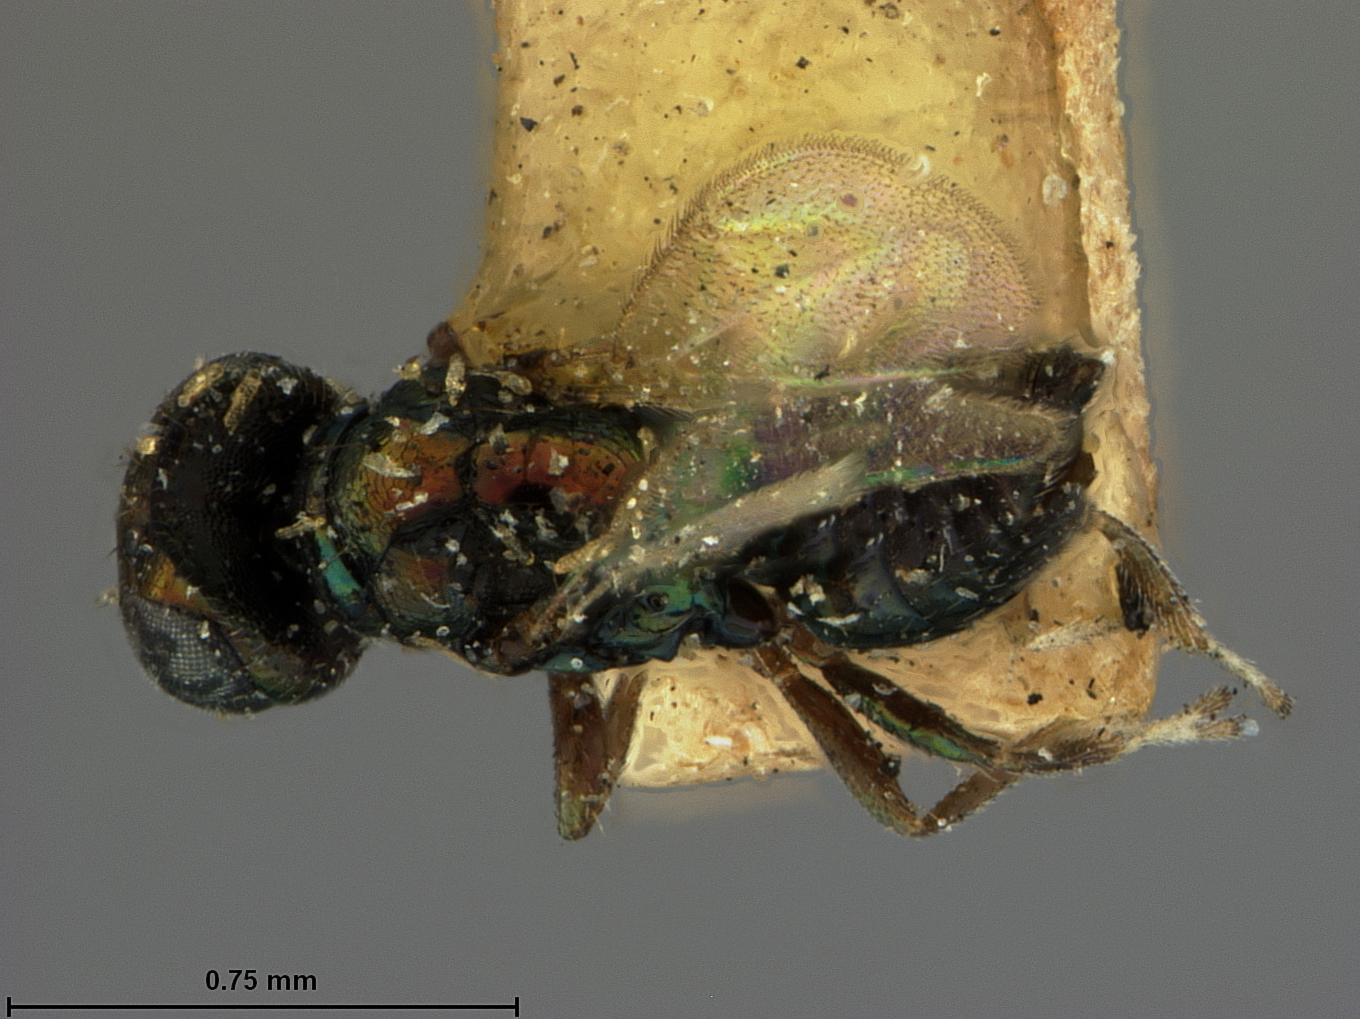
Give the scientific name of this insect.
Asecodes quercicola
